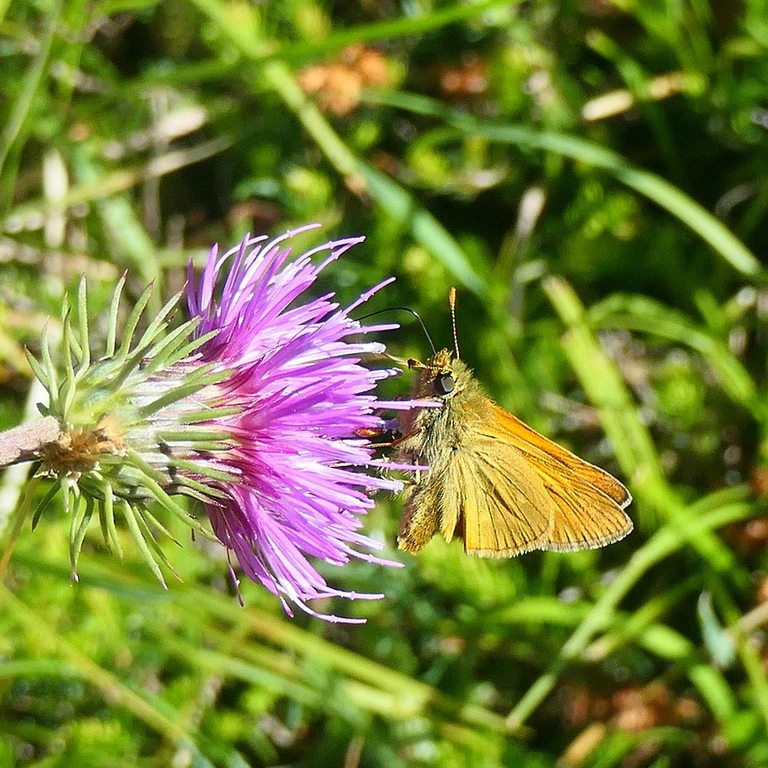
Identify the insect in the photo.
Ochlodes sylvanus (also Ochlodes venata)
